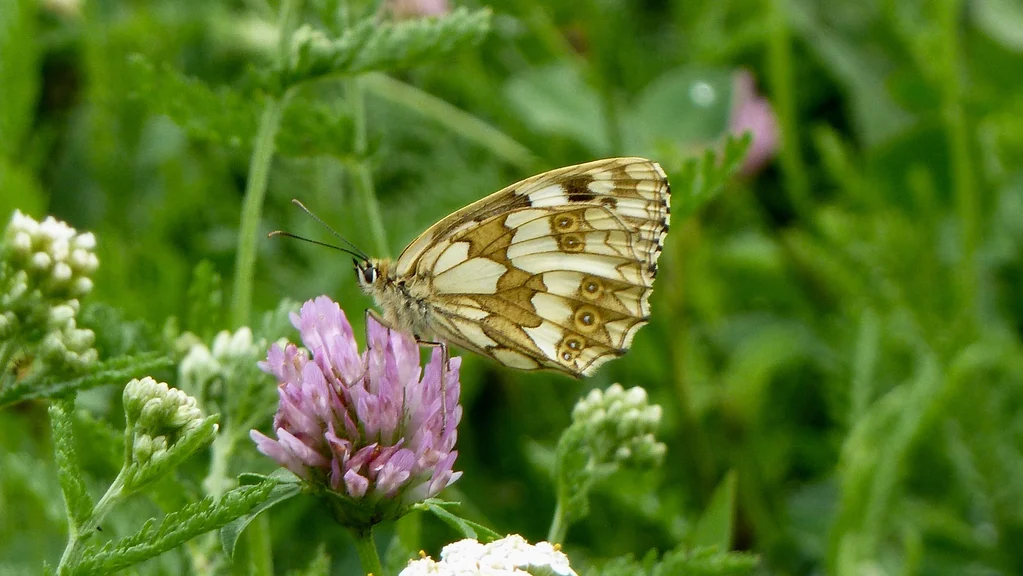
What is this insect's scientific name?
Melanargia galathea
